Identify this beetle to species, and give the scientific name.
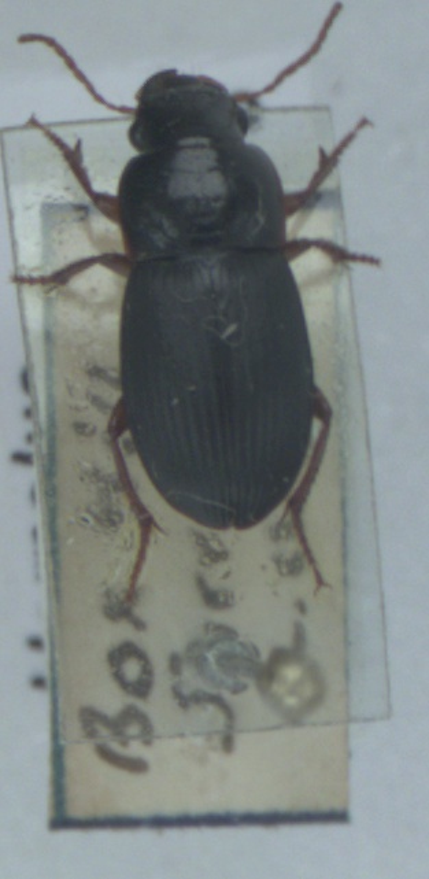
Harpalus latus
